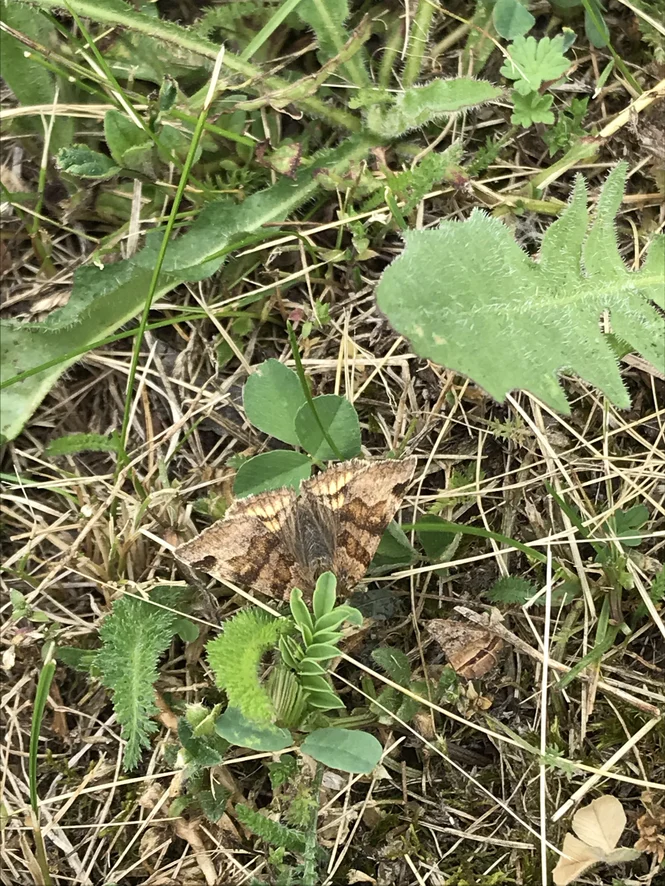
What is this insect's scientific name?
Euclidia glyphica
